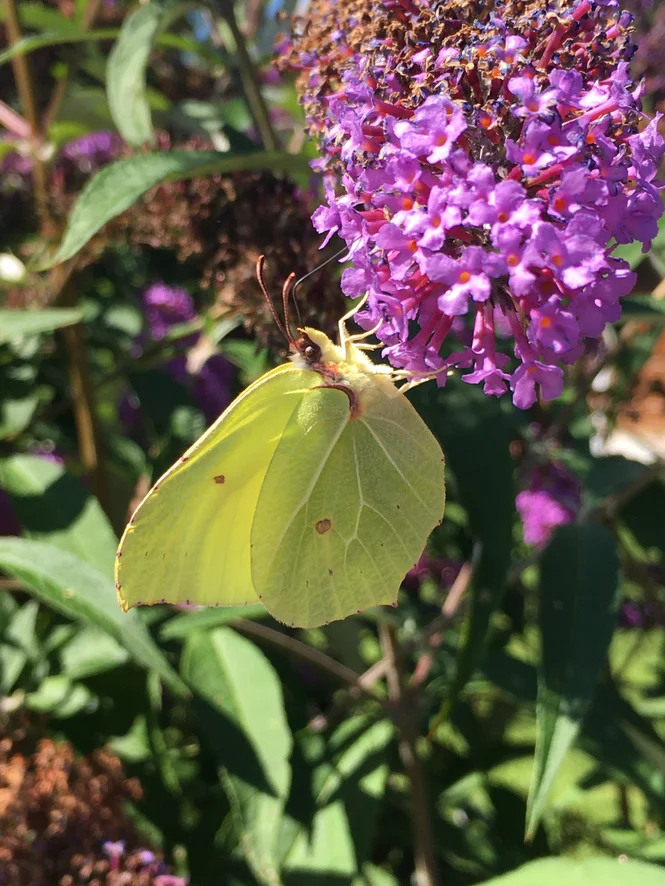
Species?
Gonepteryx rhamni
